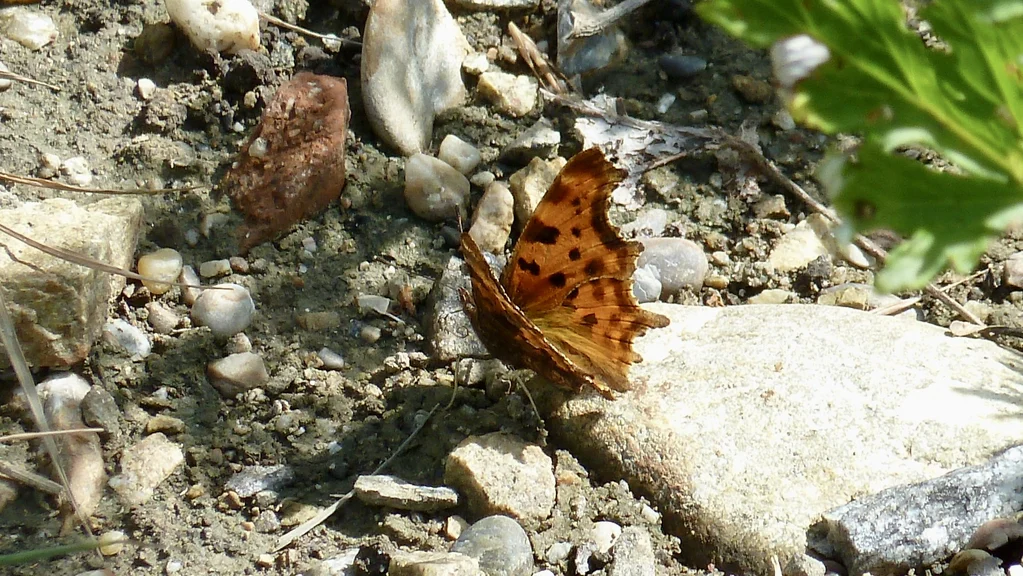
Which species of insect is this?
Polygonia c-album
